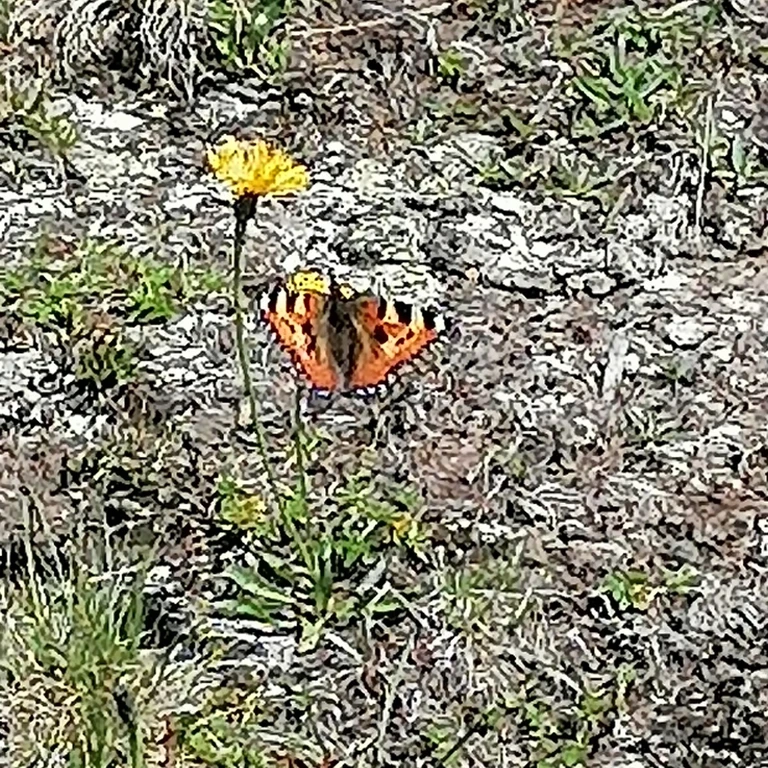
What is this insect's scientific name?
Aglais urticae
